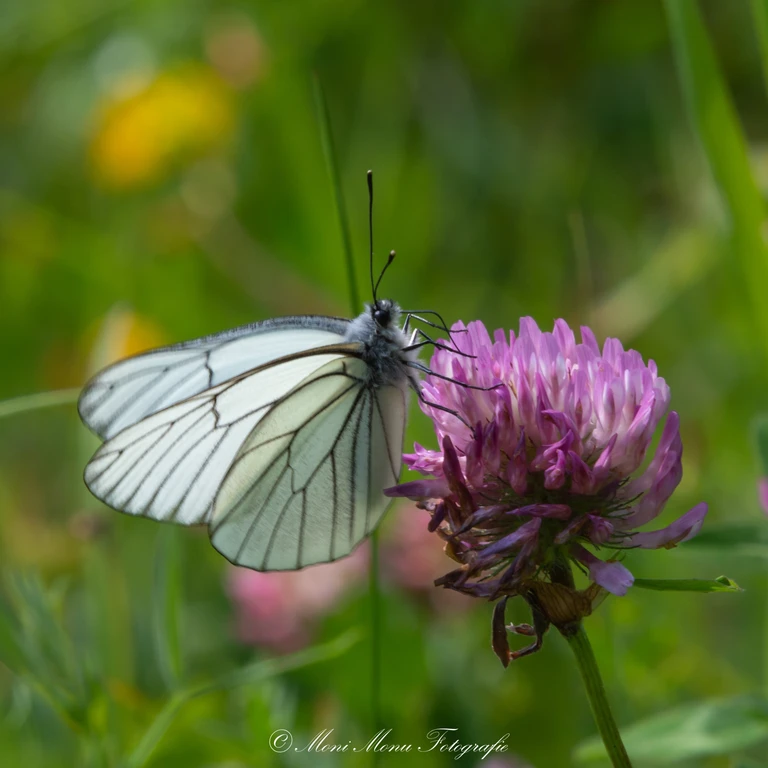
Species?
Aporia crataegi
